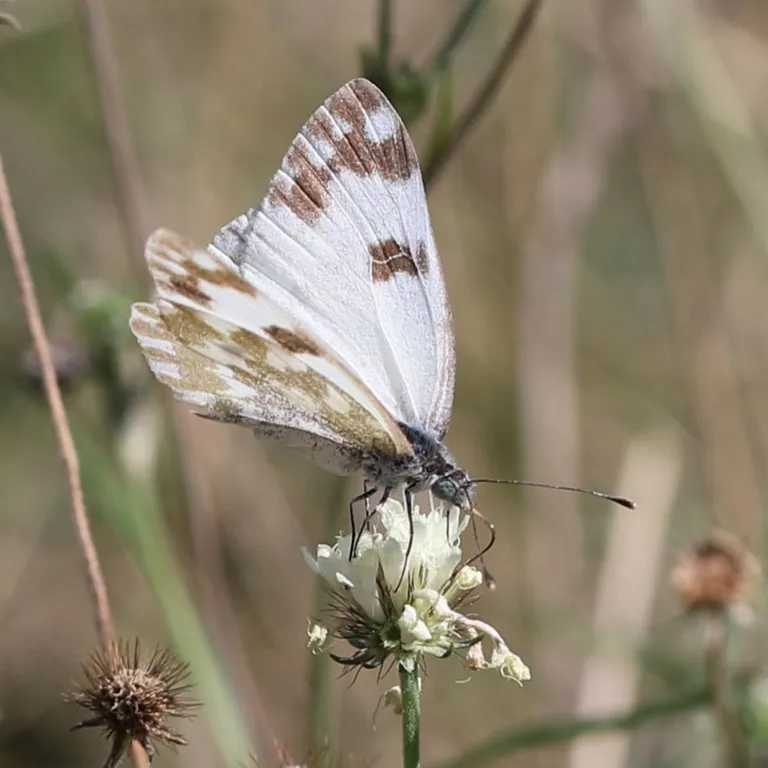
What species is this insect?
Pontia edusa
